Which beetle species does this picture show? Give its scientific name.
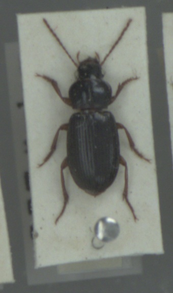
Ophonus rufibarbis
